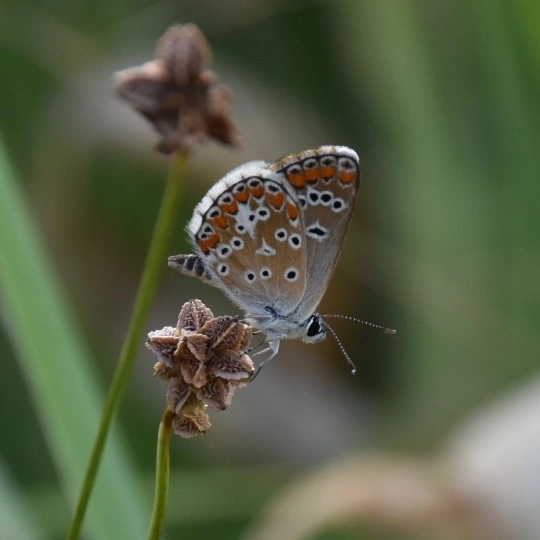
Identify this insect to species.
Aricia agestis/artaxerxes
